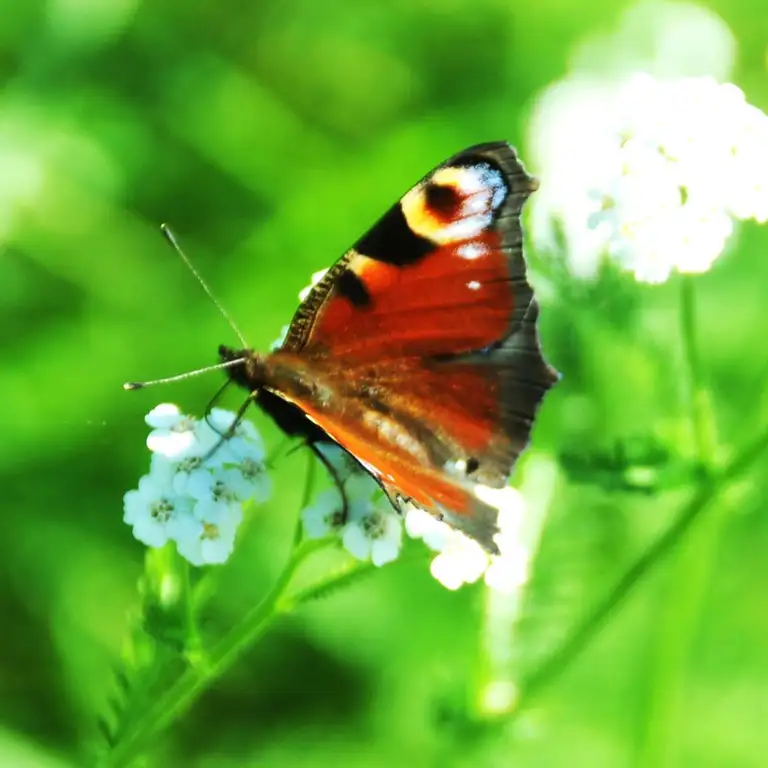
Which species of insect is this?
Aglais io
